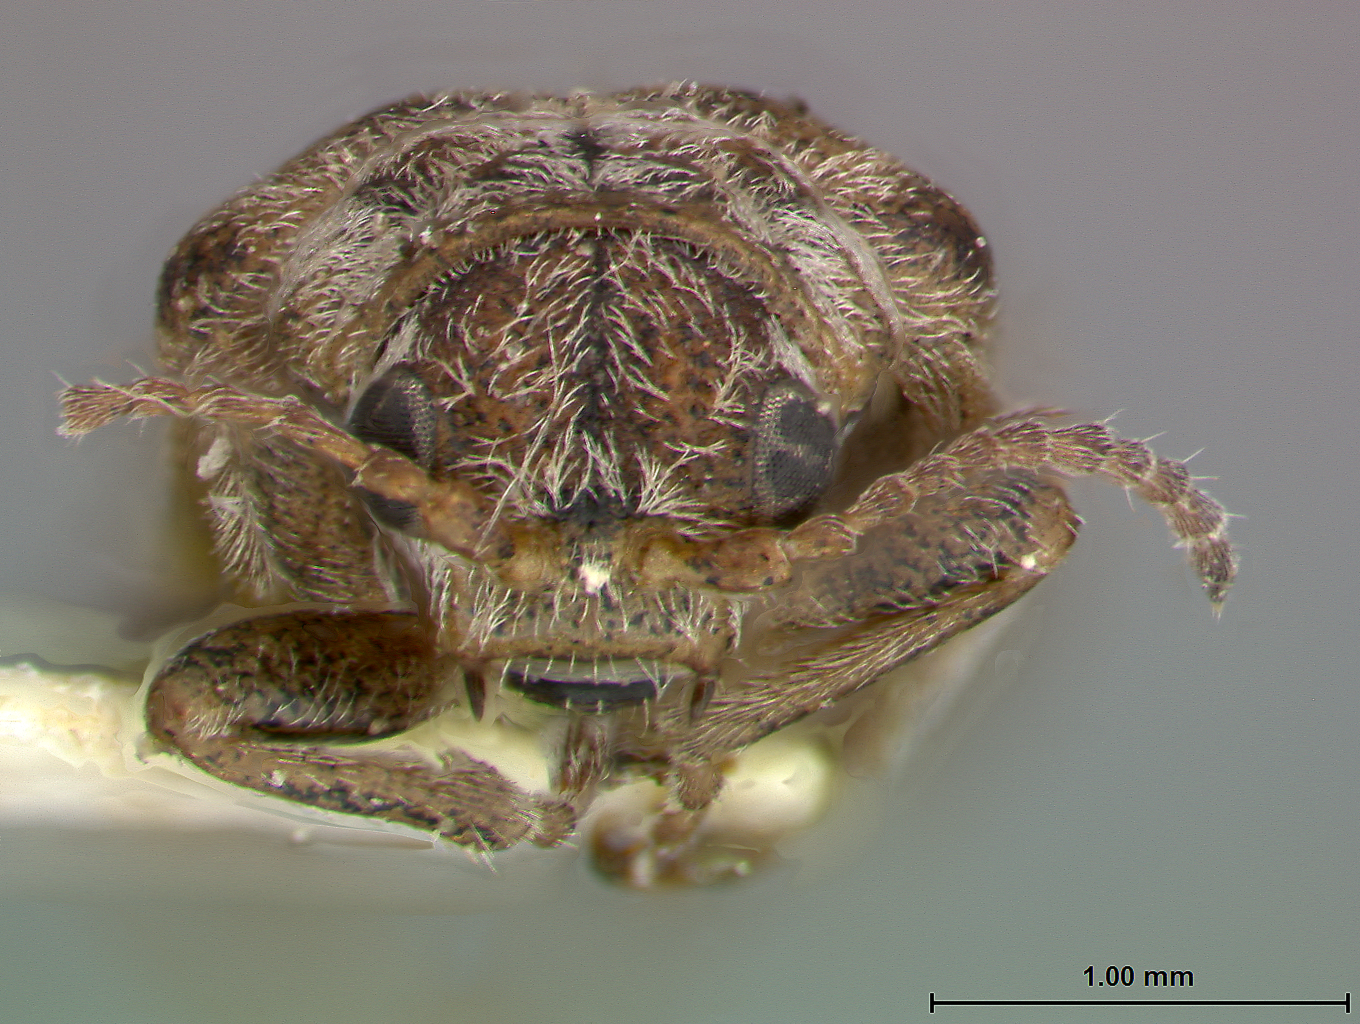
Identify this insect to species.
Monoxia grisea
